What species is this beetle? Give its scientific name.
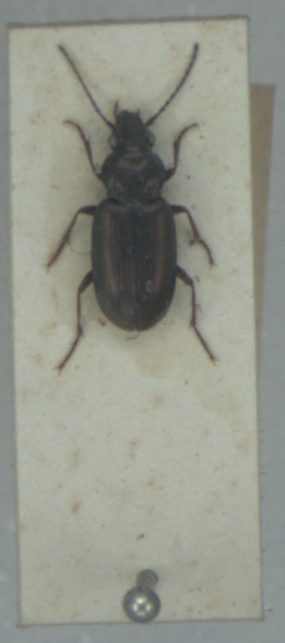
Pogonus chalceus
